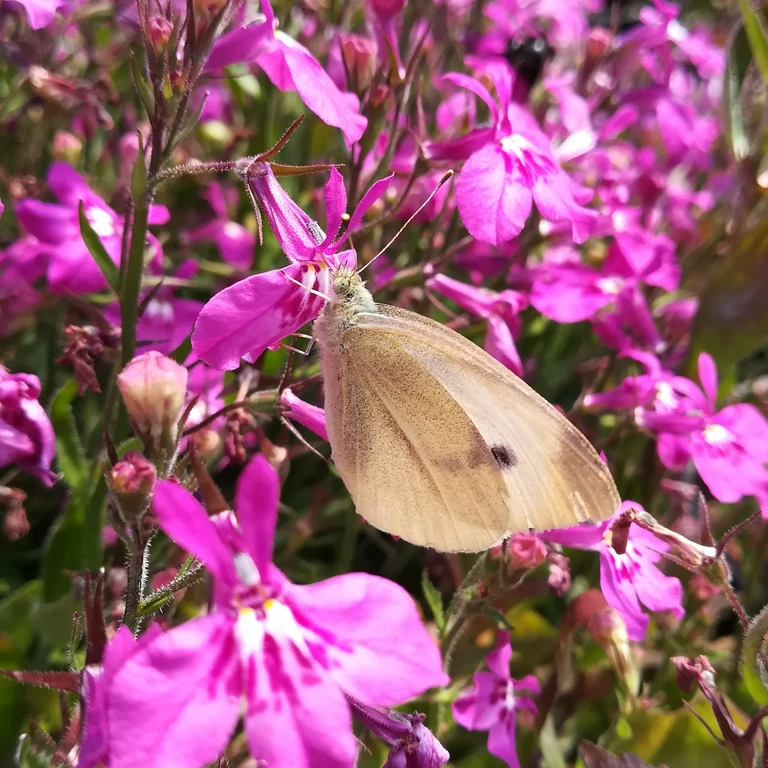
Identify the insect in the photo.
Pieris rapae
